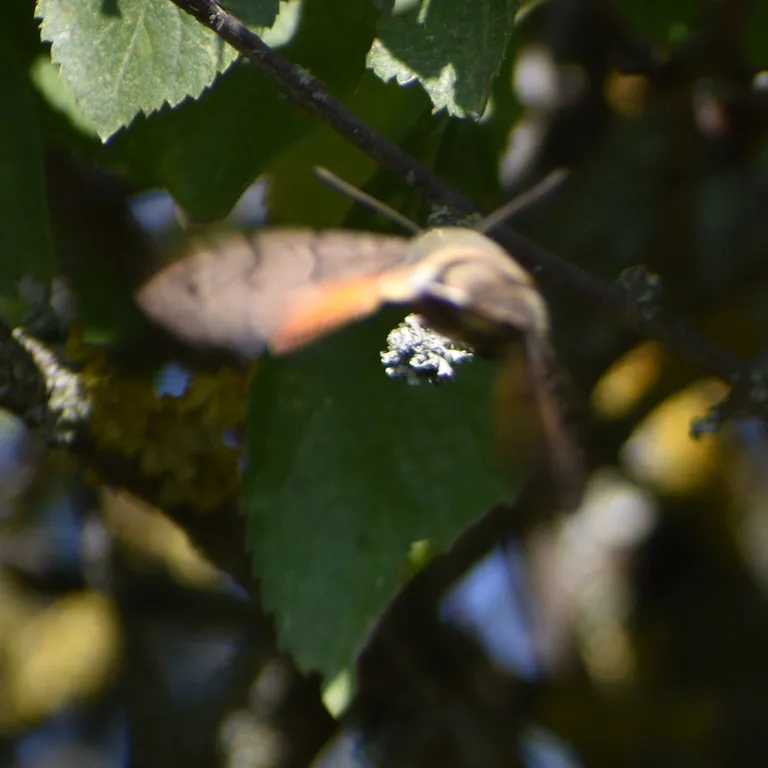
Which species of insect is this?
Macroglossum stellatarum
